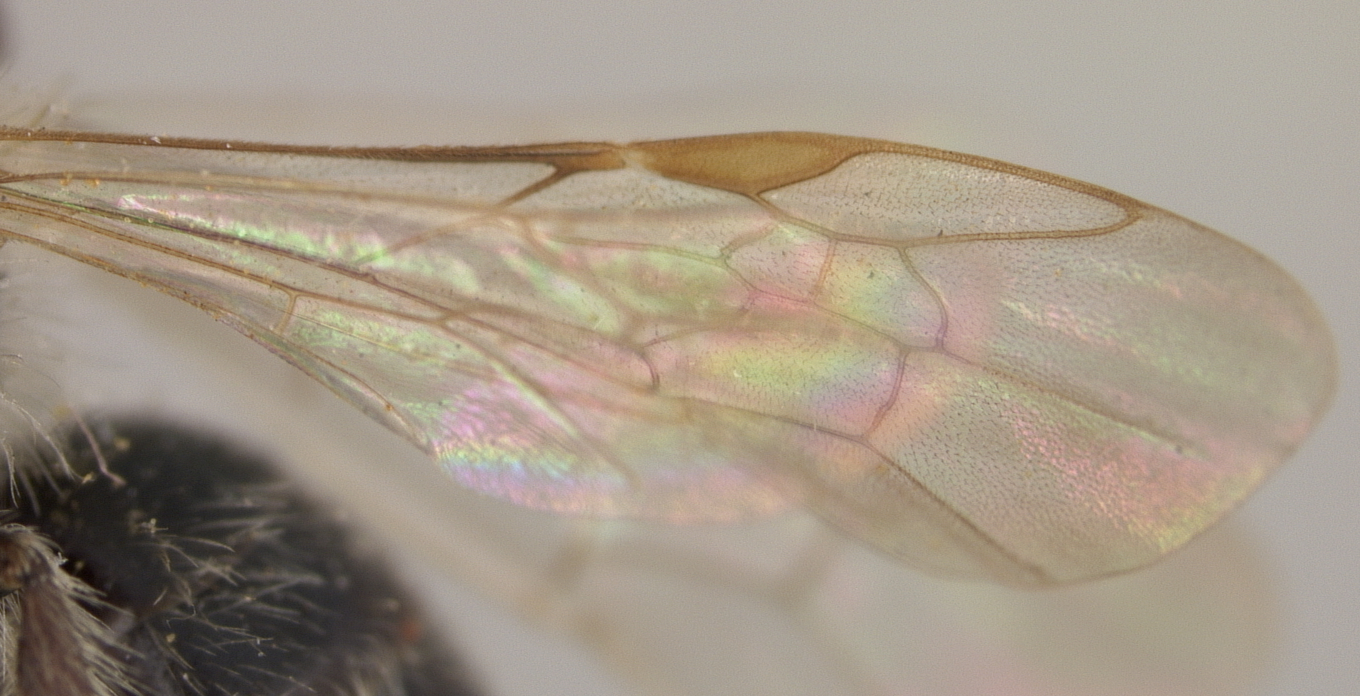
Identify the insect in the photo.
Andrena brassicae
